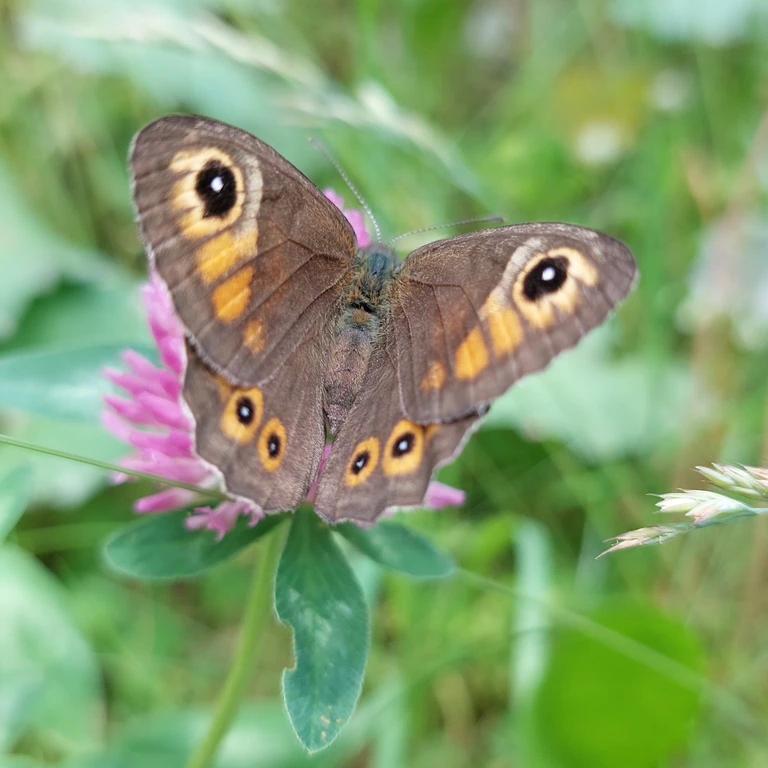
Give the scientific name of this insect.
Lasiommata maera (also Pararge maera)
